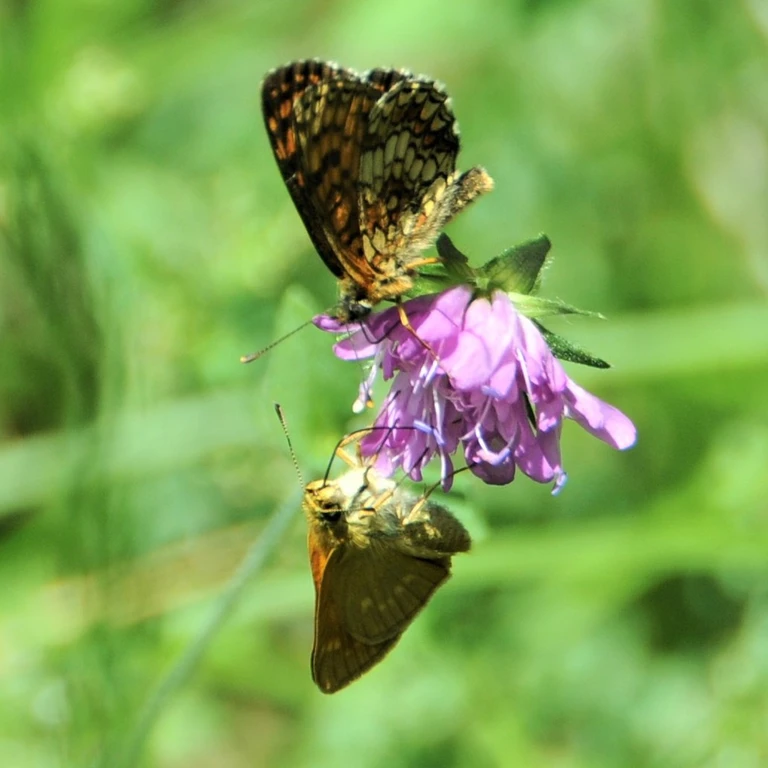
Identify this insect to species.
Ochlodes sylvanus (also Ochlodes venata)
